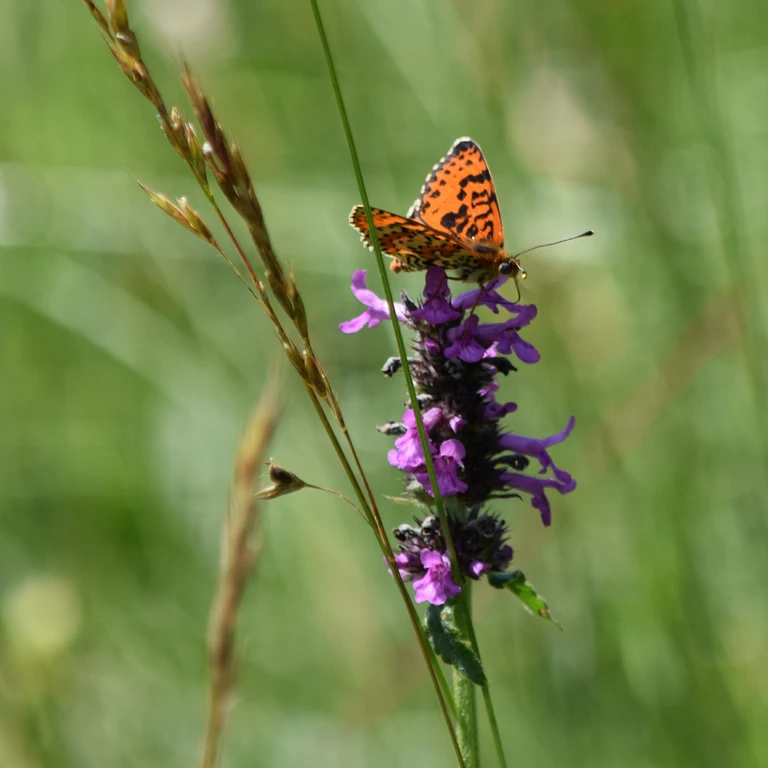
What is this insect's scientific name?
Melitaea didyma
